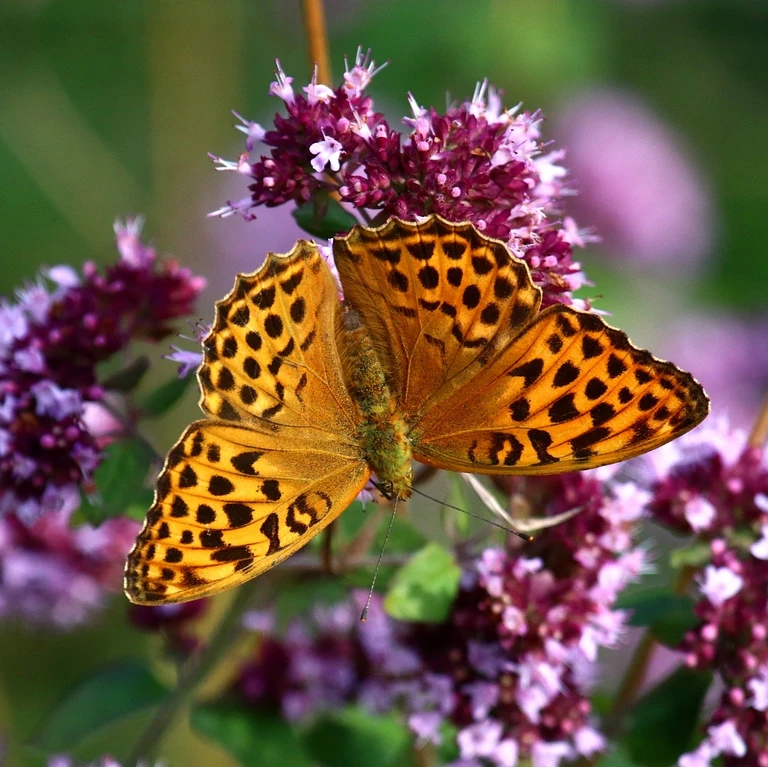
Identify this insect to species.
Argynnis paphia
